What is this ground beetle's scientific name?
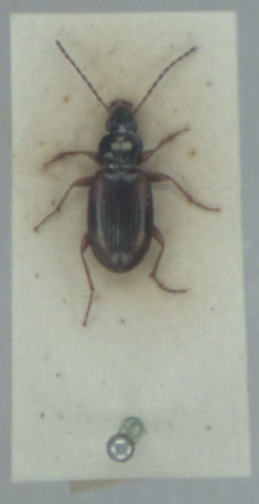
Bembidion tetracolum
